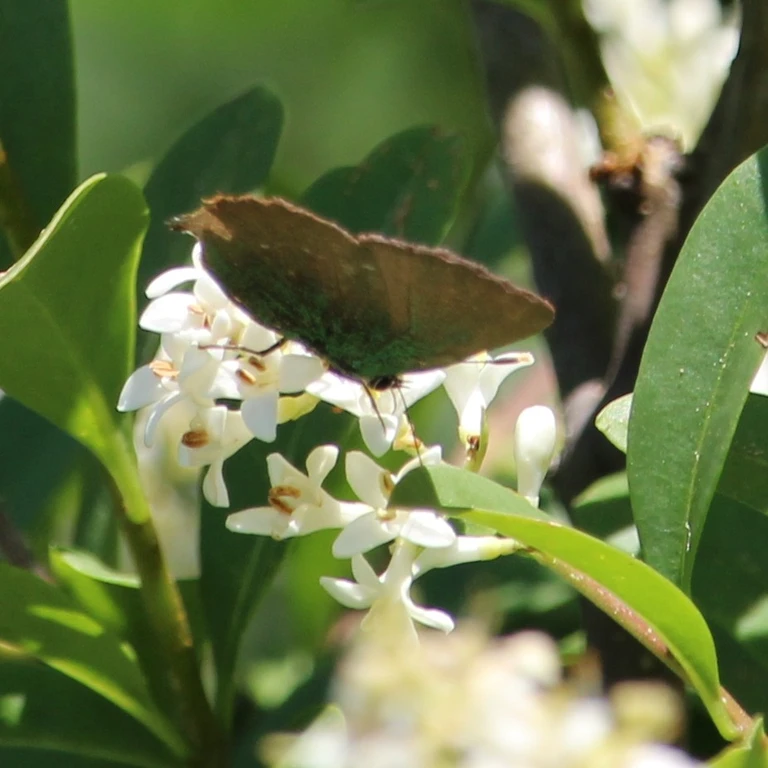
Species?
Callophrys rubi
